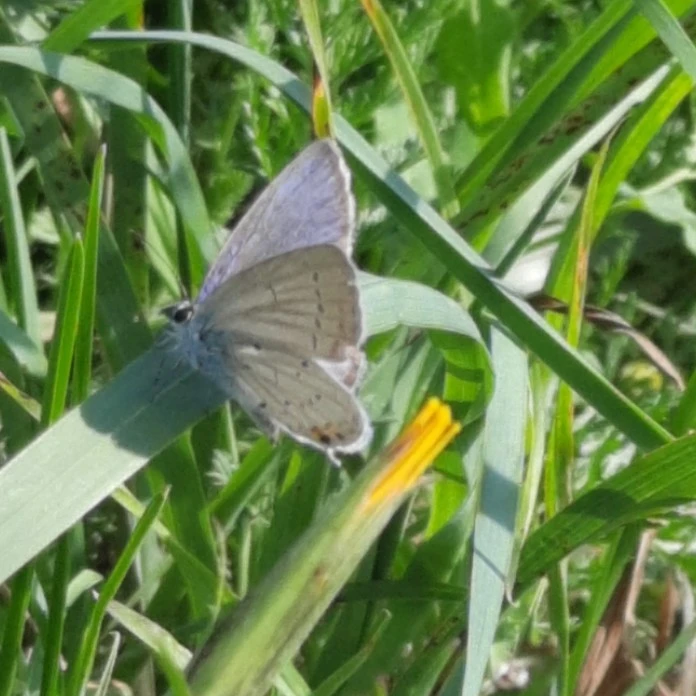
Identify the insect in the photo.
Cupido argiades (also Elkalyce argiades)
